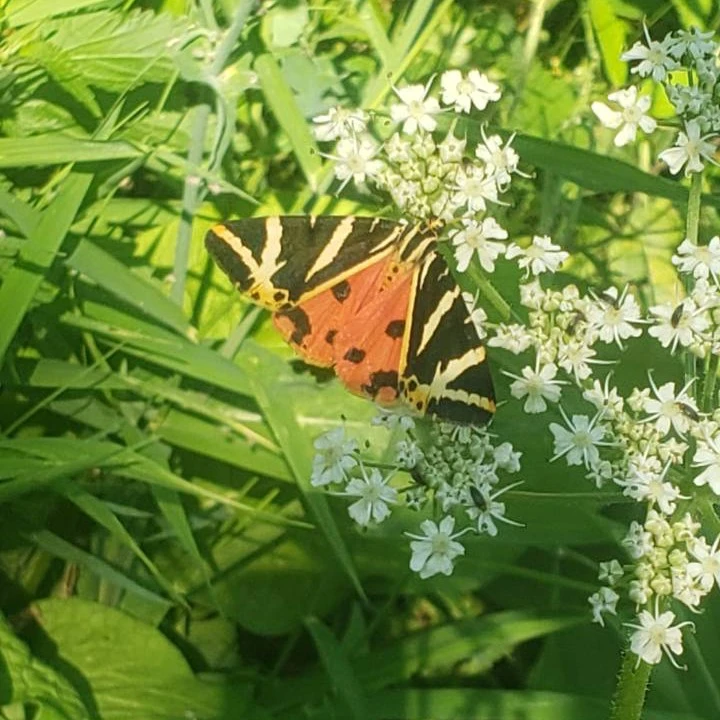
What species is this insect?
Euplagia quadripunctaria
